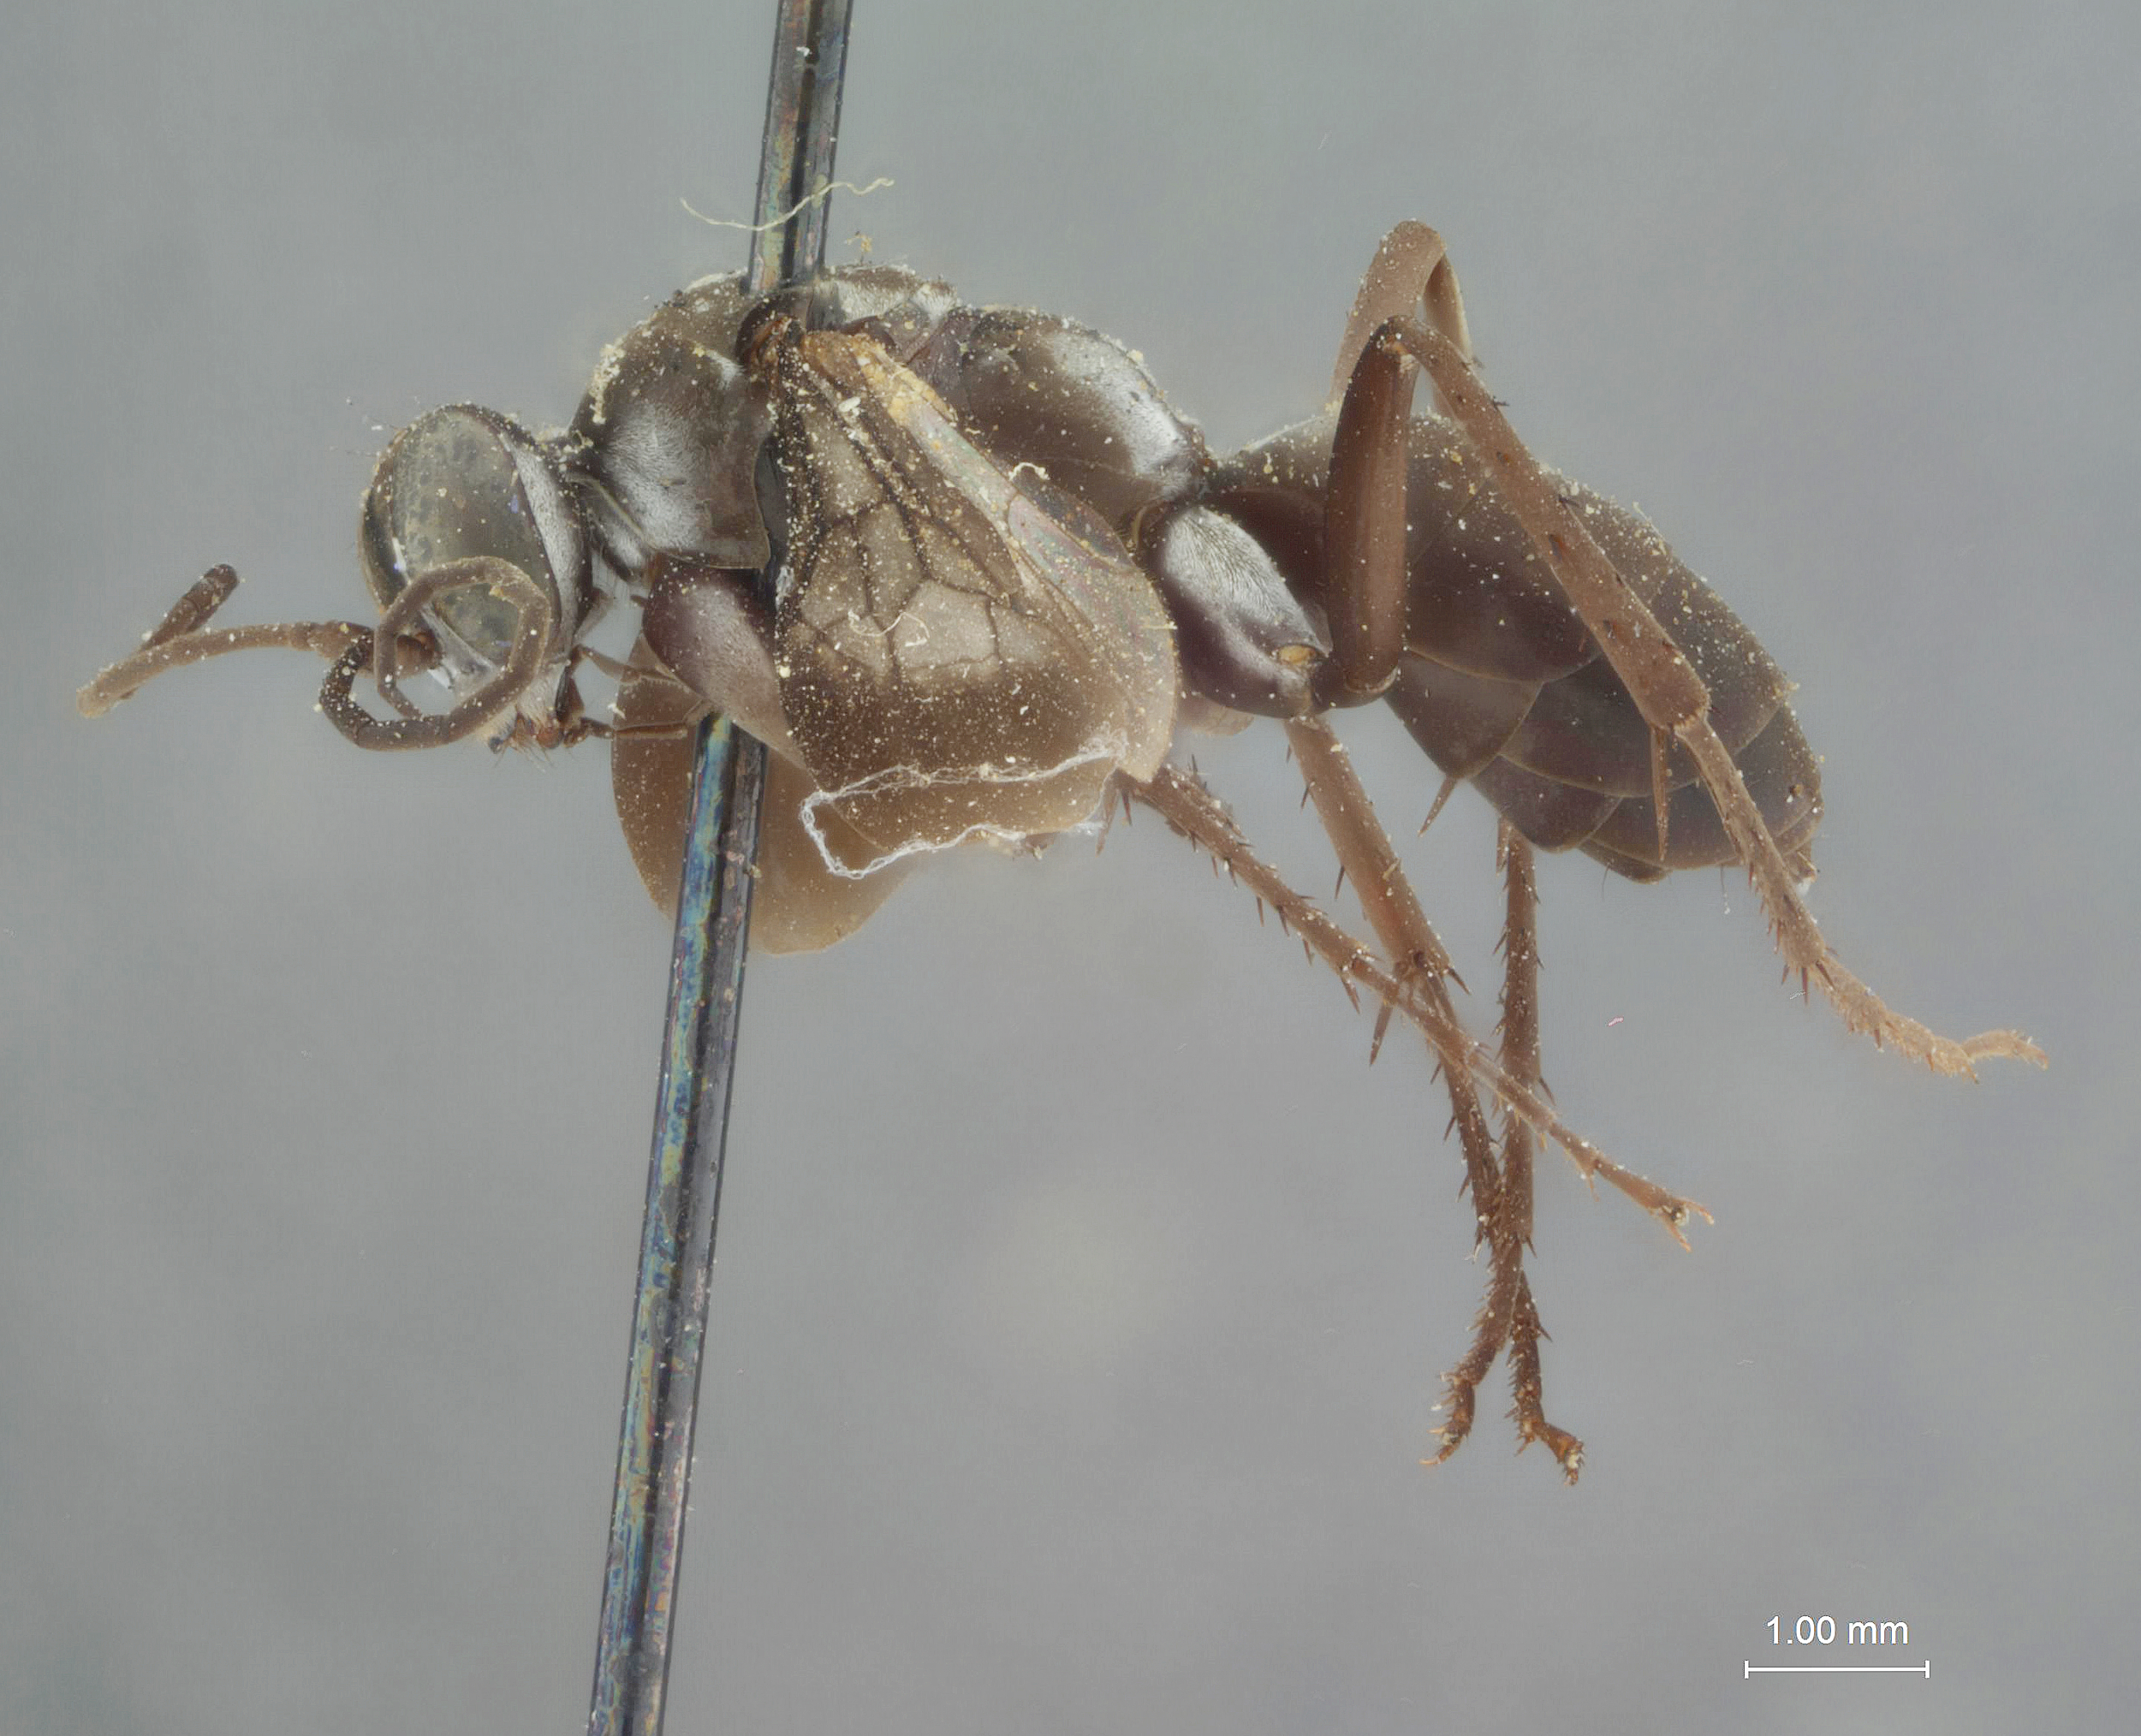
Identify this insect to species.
Evagetes rarus
